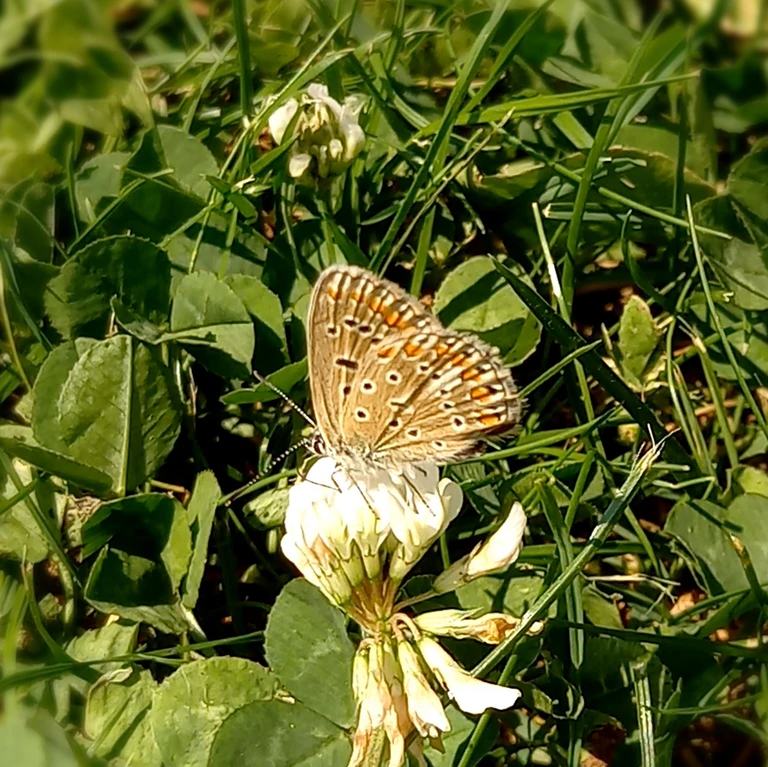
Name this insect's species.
Polyommatus icarus
